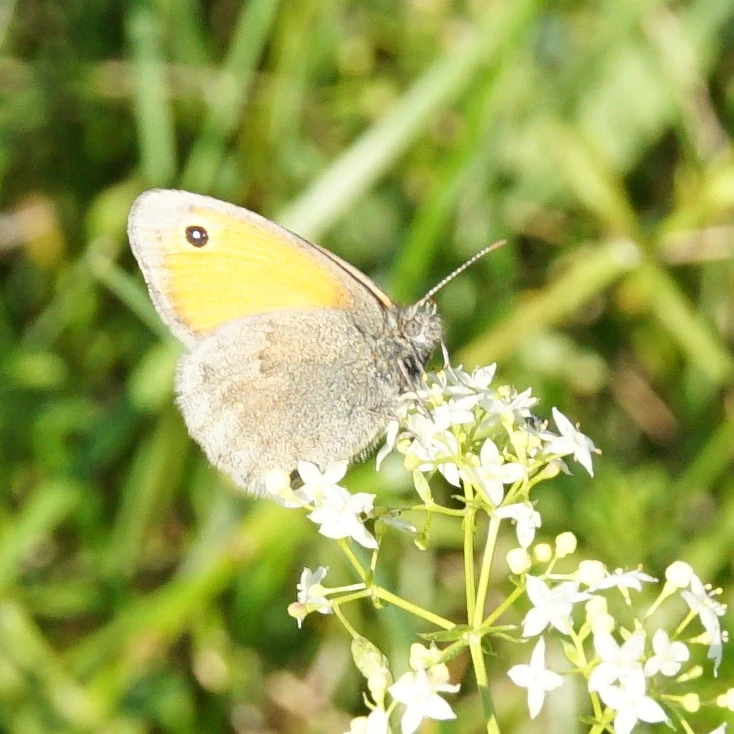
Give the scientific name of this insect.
Coenonympha pamphilus
